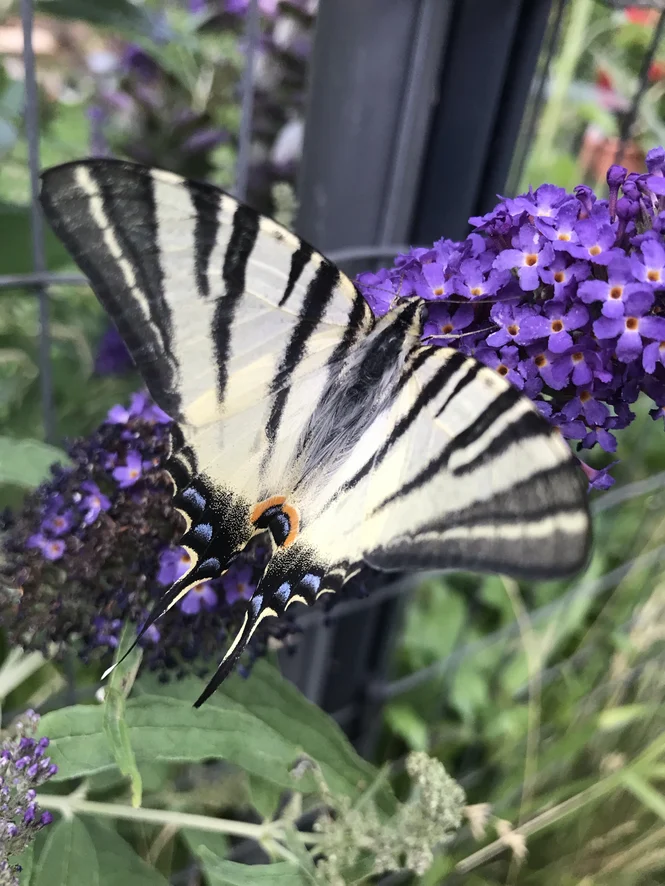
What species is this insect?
Iphiclides podalirius
